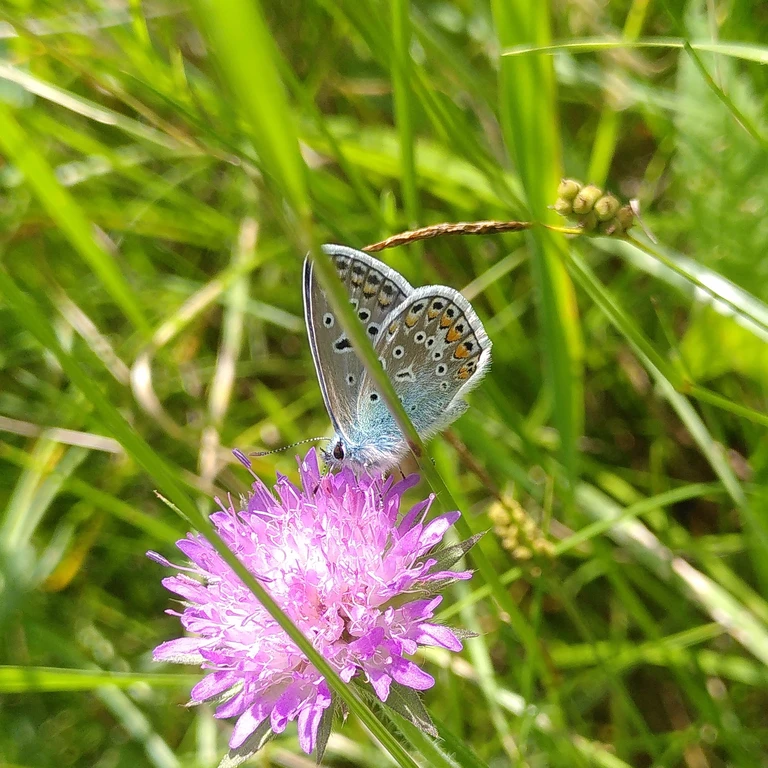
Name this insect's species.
Polyommatus icarus
